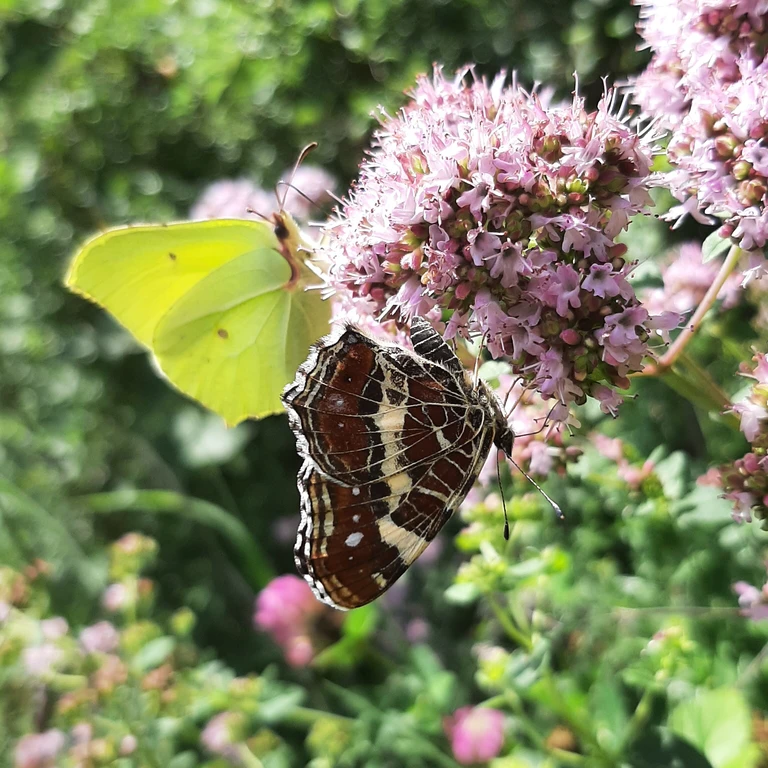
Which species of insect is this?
Araschnia levana
